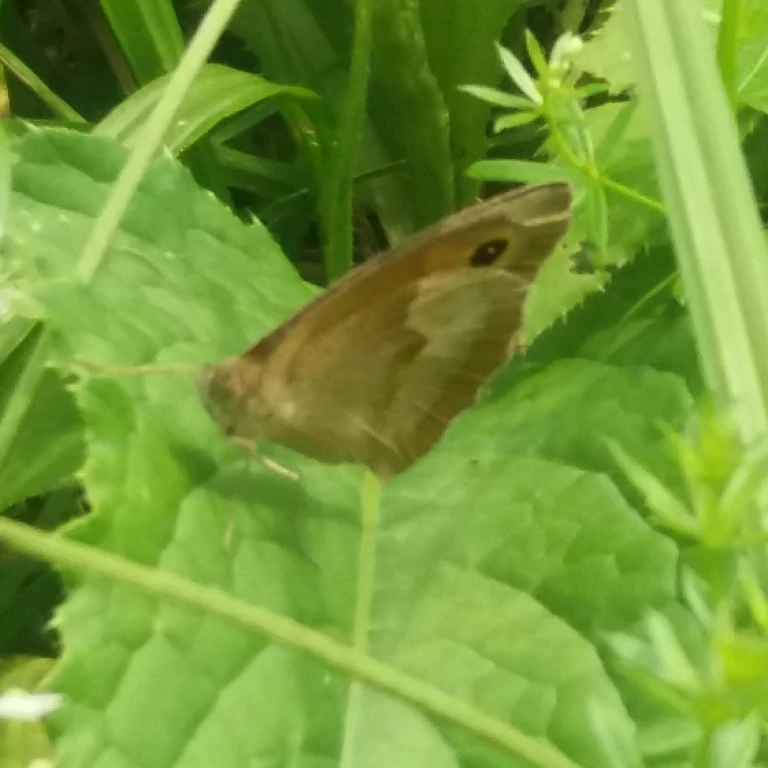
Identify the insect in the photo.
Maniola jurtina
